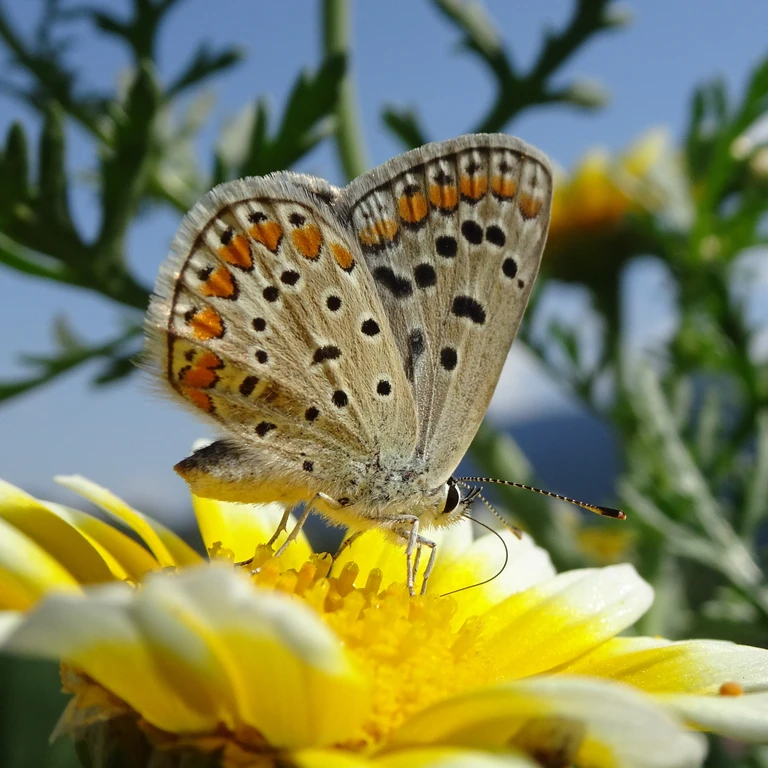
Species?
Polyommatus icarus
